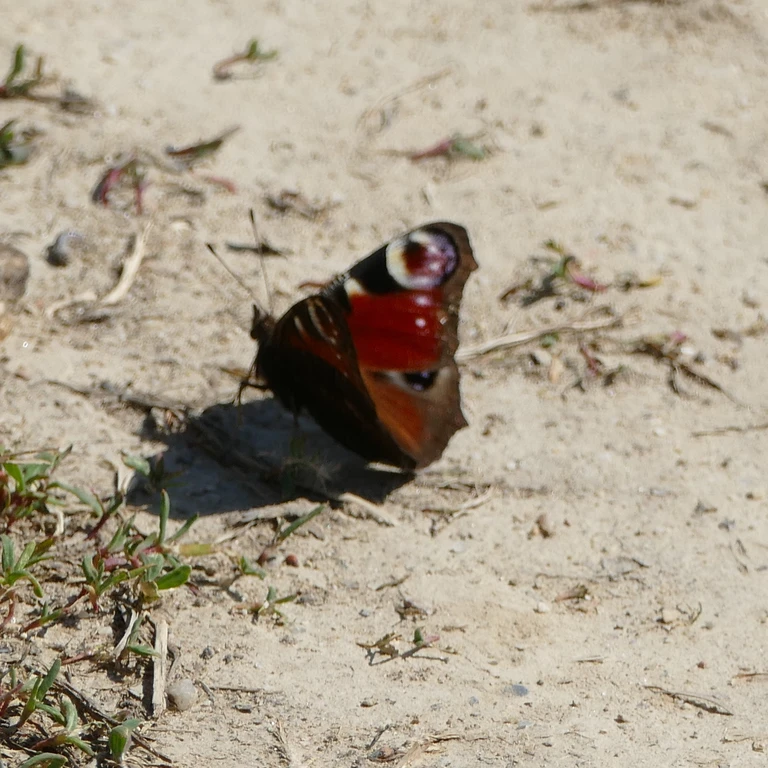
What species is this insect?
Aglais io
